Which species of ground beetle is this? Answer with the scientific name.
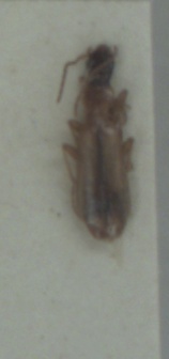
Paradromius longiceps
